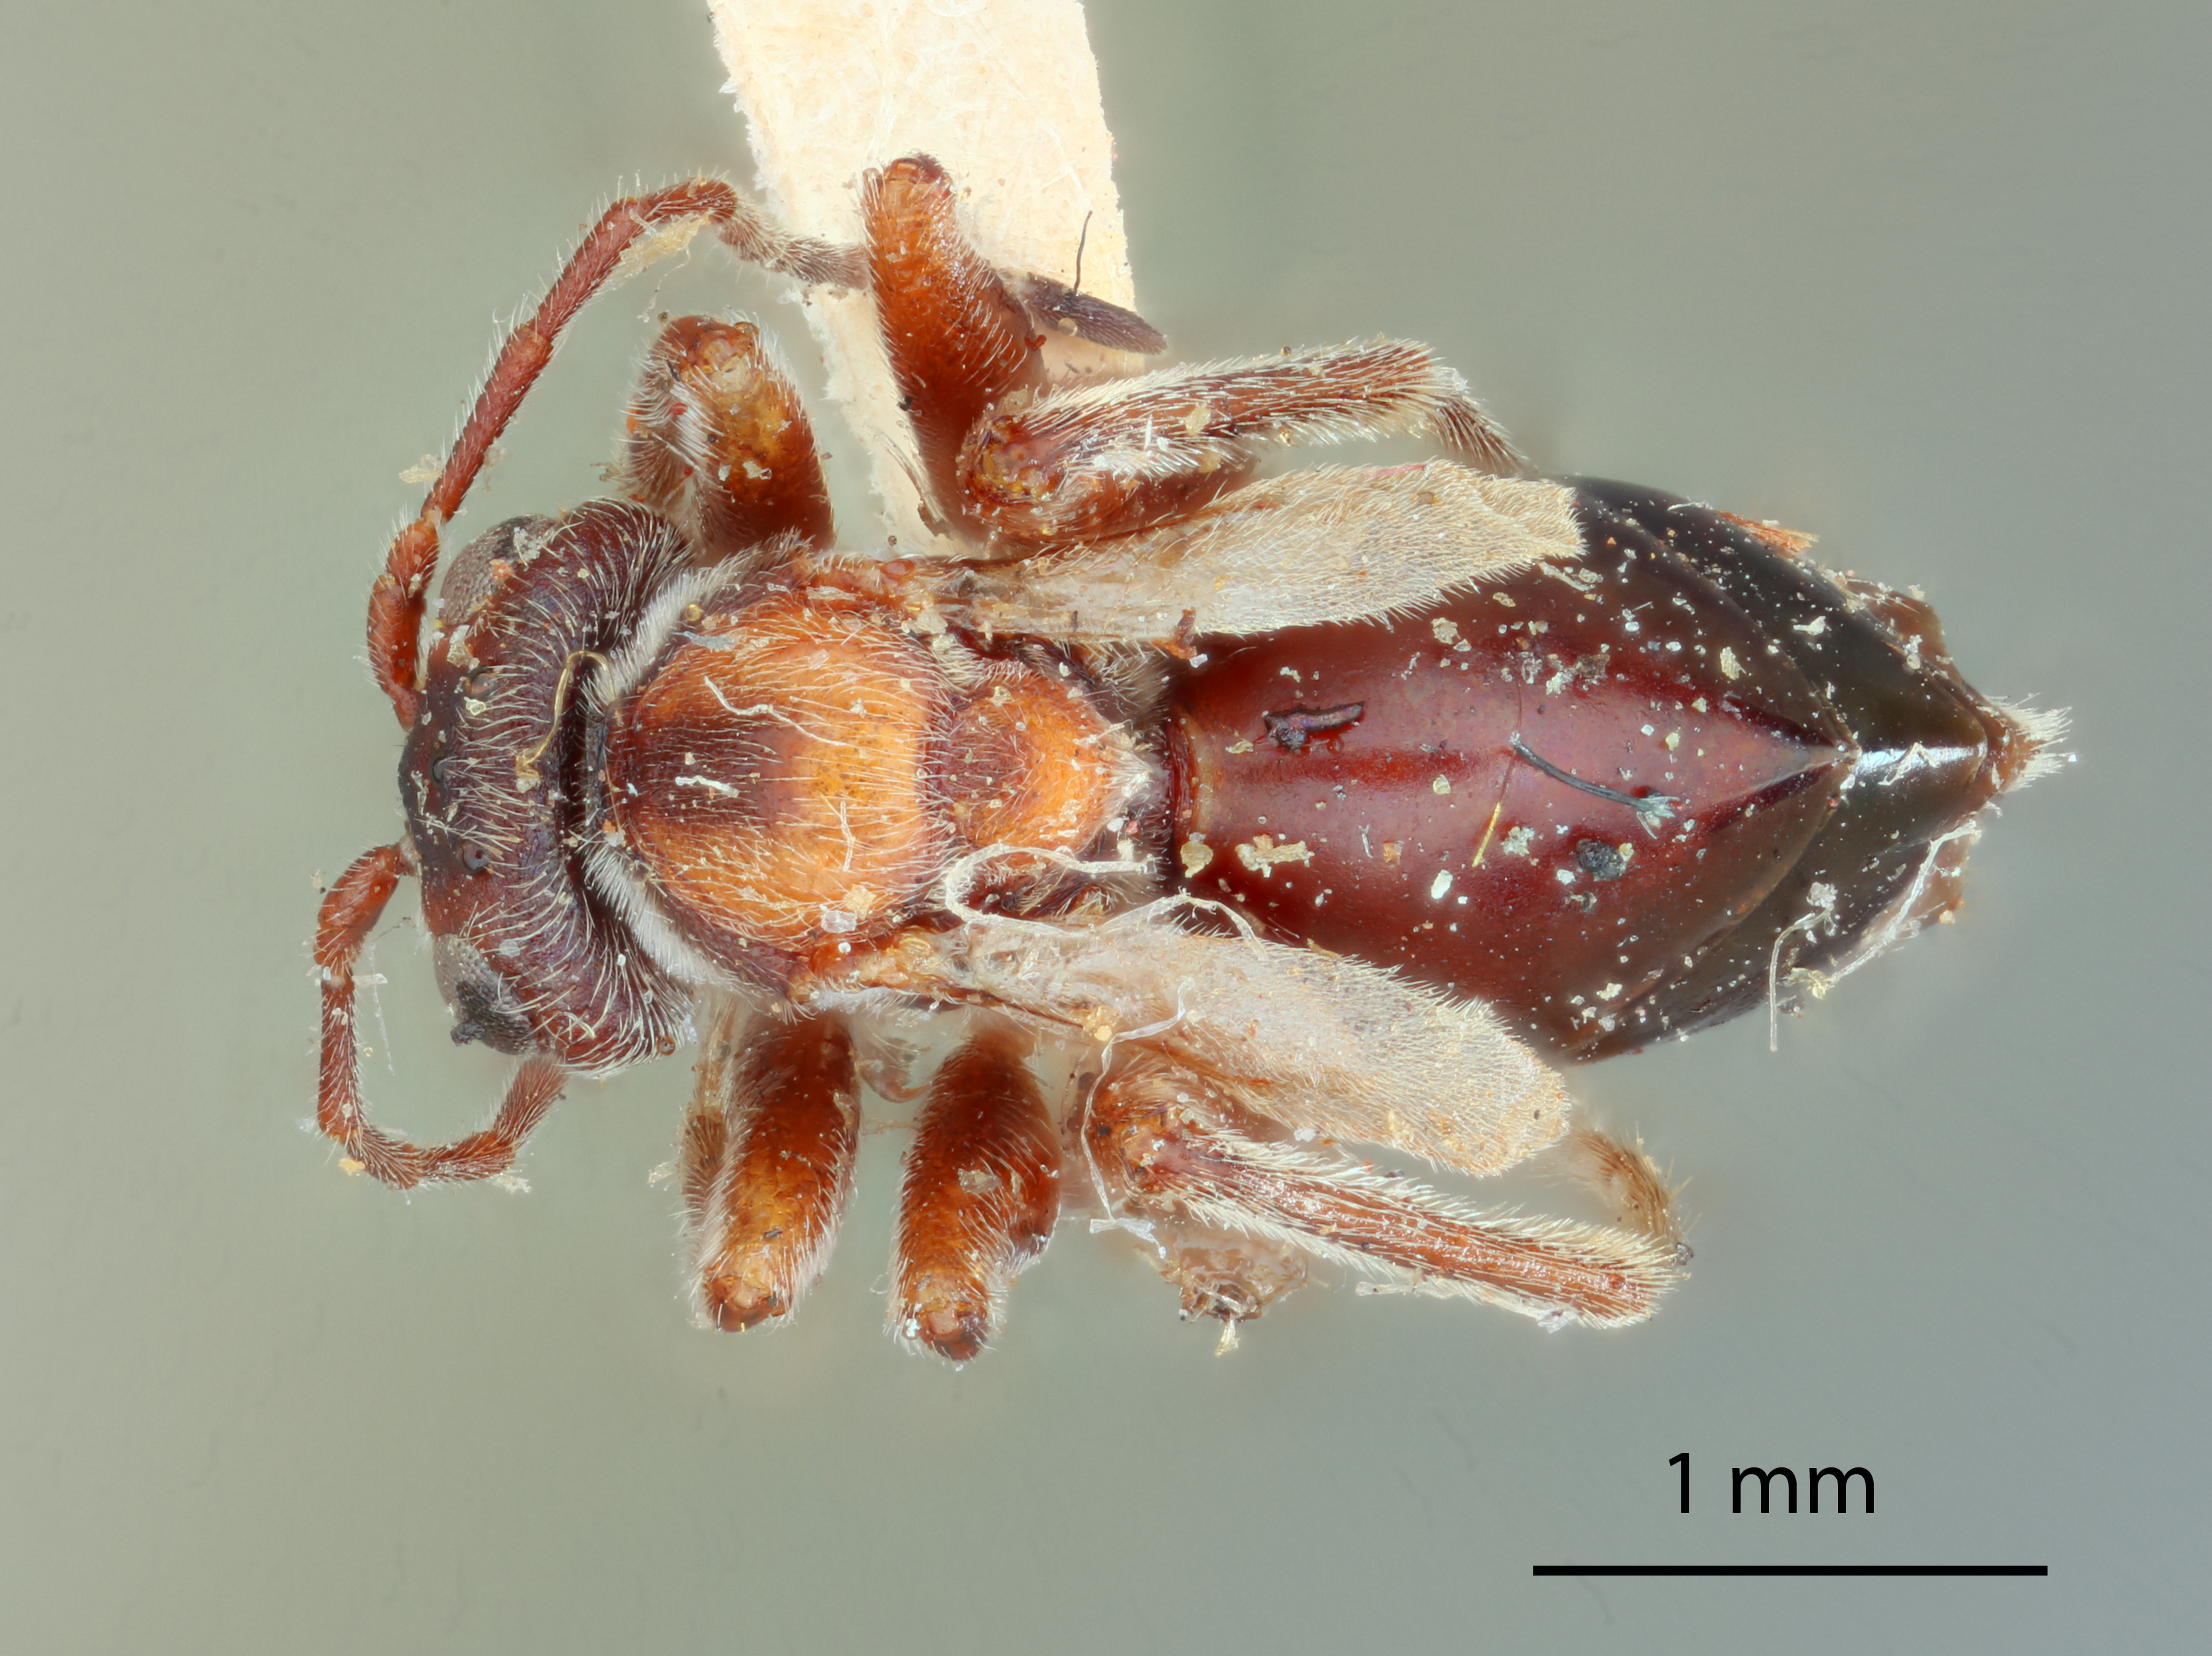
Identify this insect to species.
Philonix gillettei
